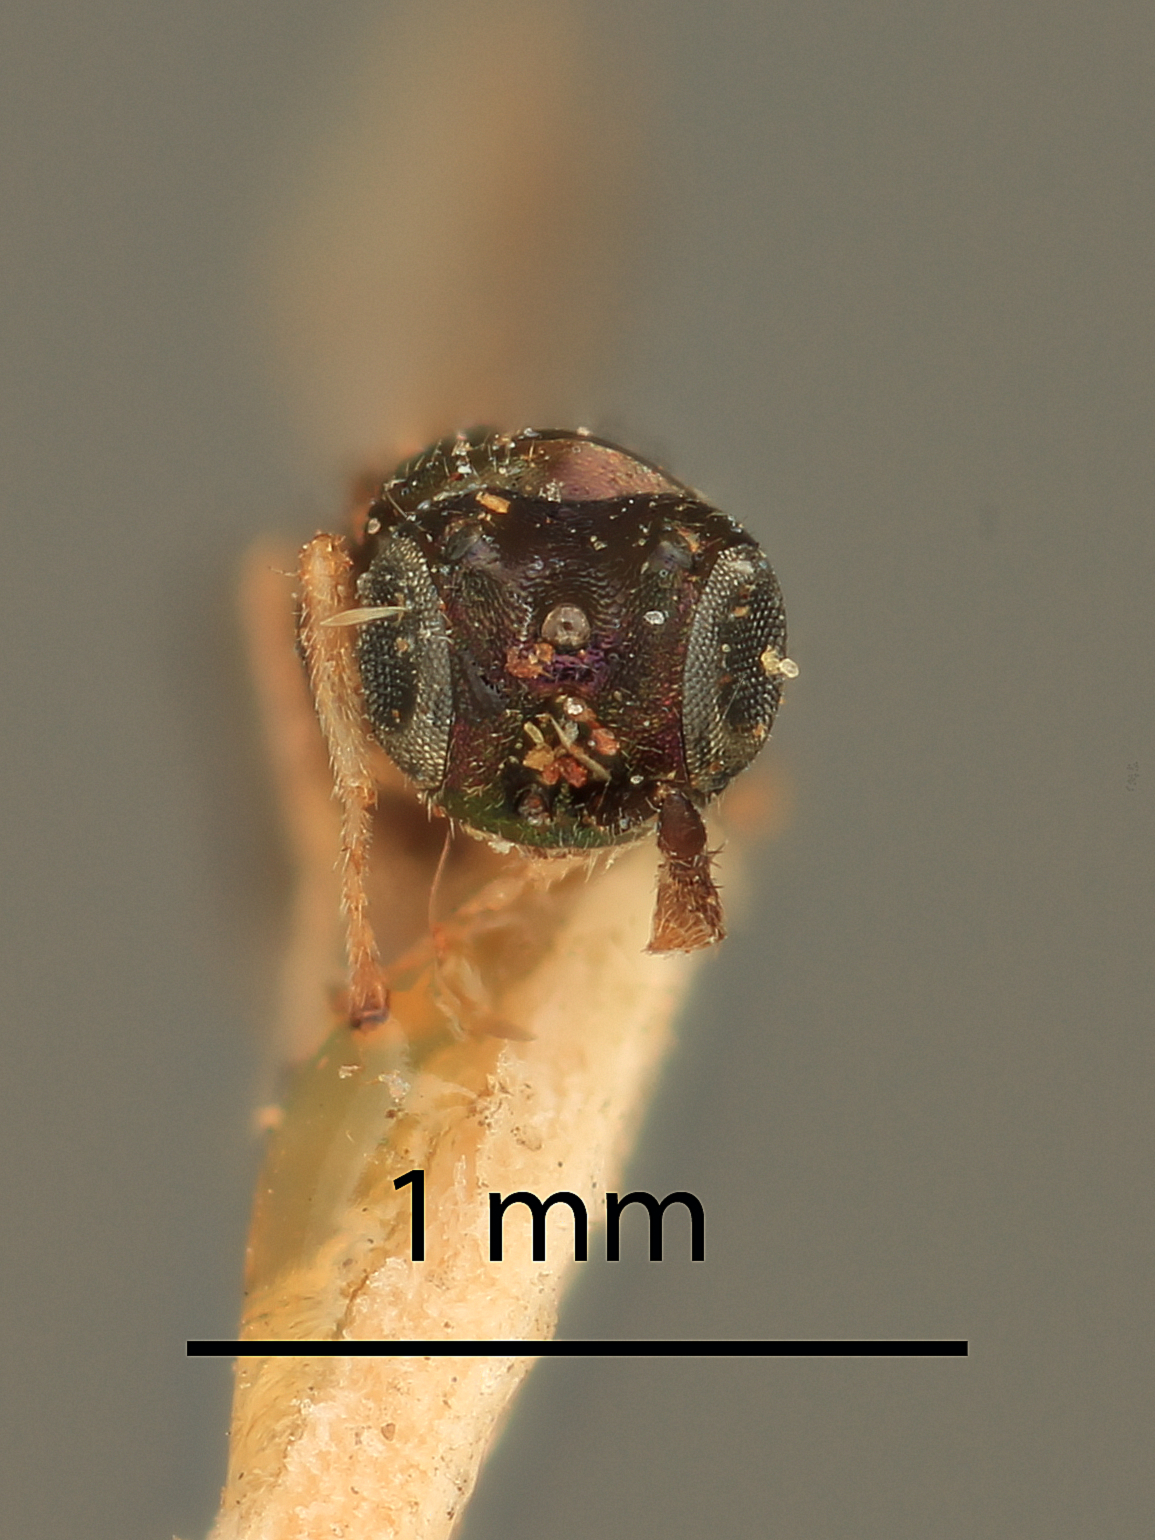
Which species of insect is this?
Rhicnopeltella australia
